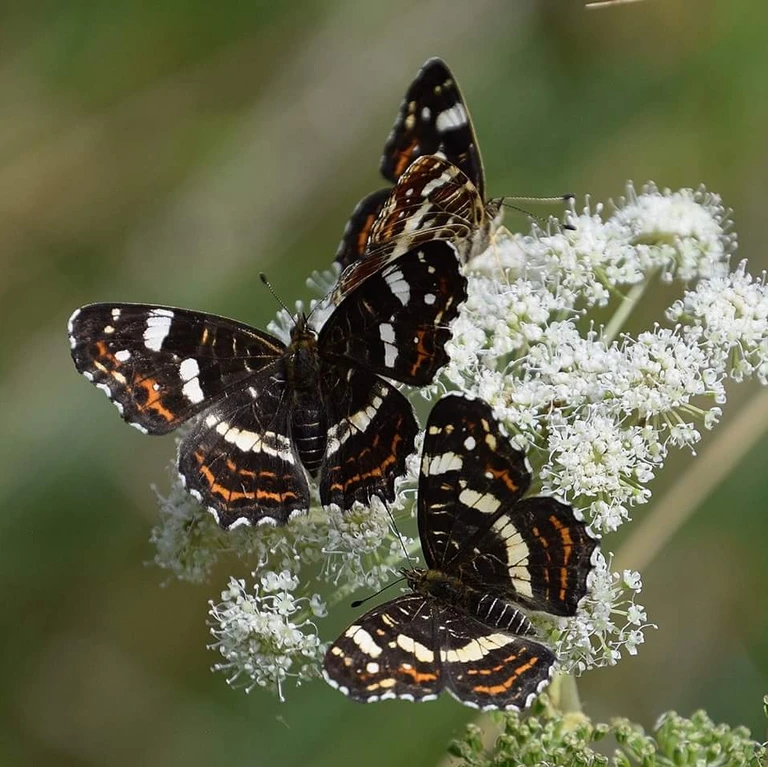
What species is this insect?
Araschnia levana
